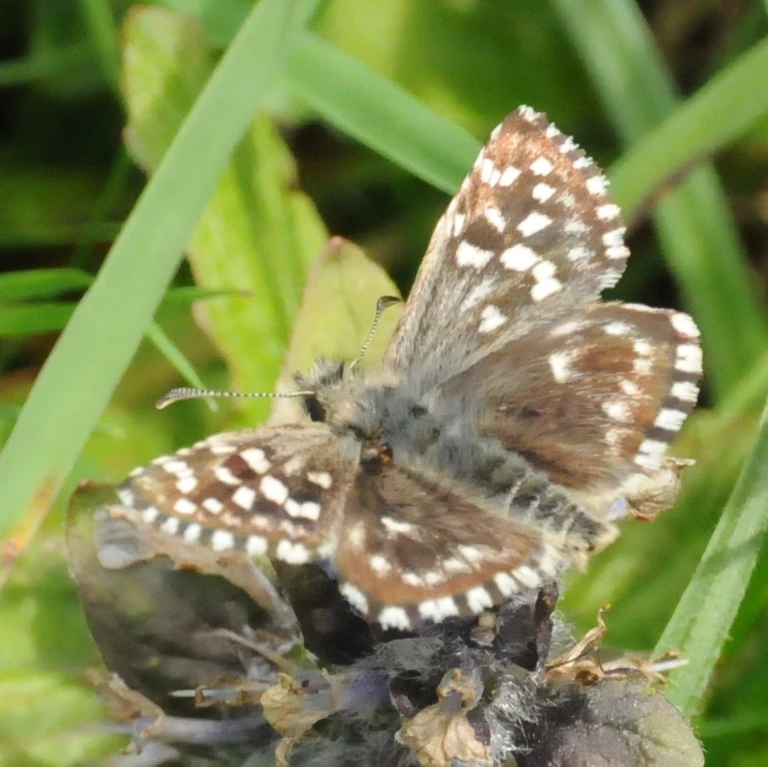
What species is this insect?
Pyrgus malvae
